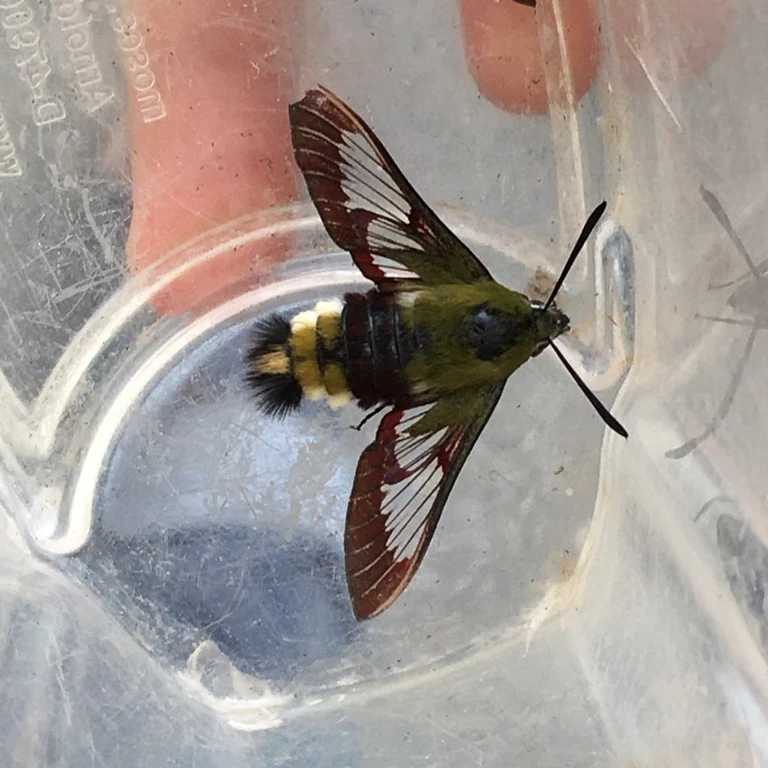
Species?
Hemaris fuciformis
